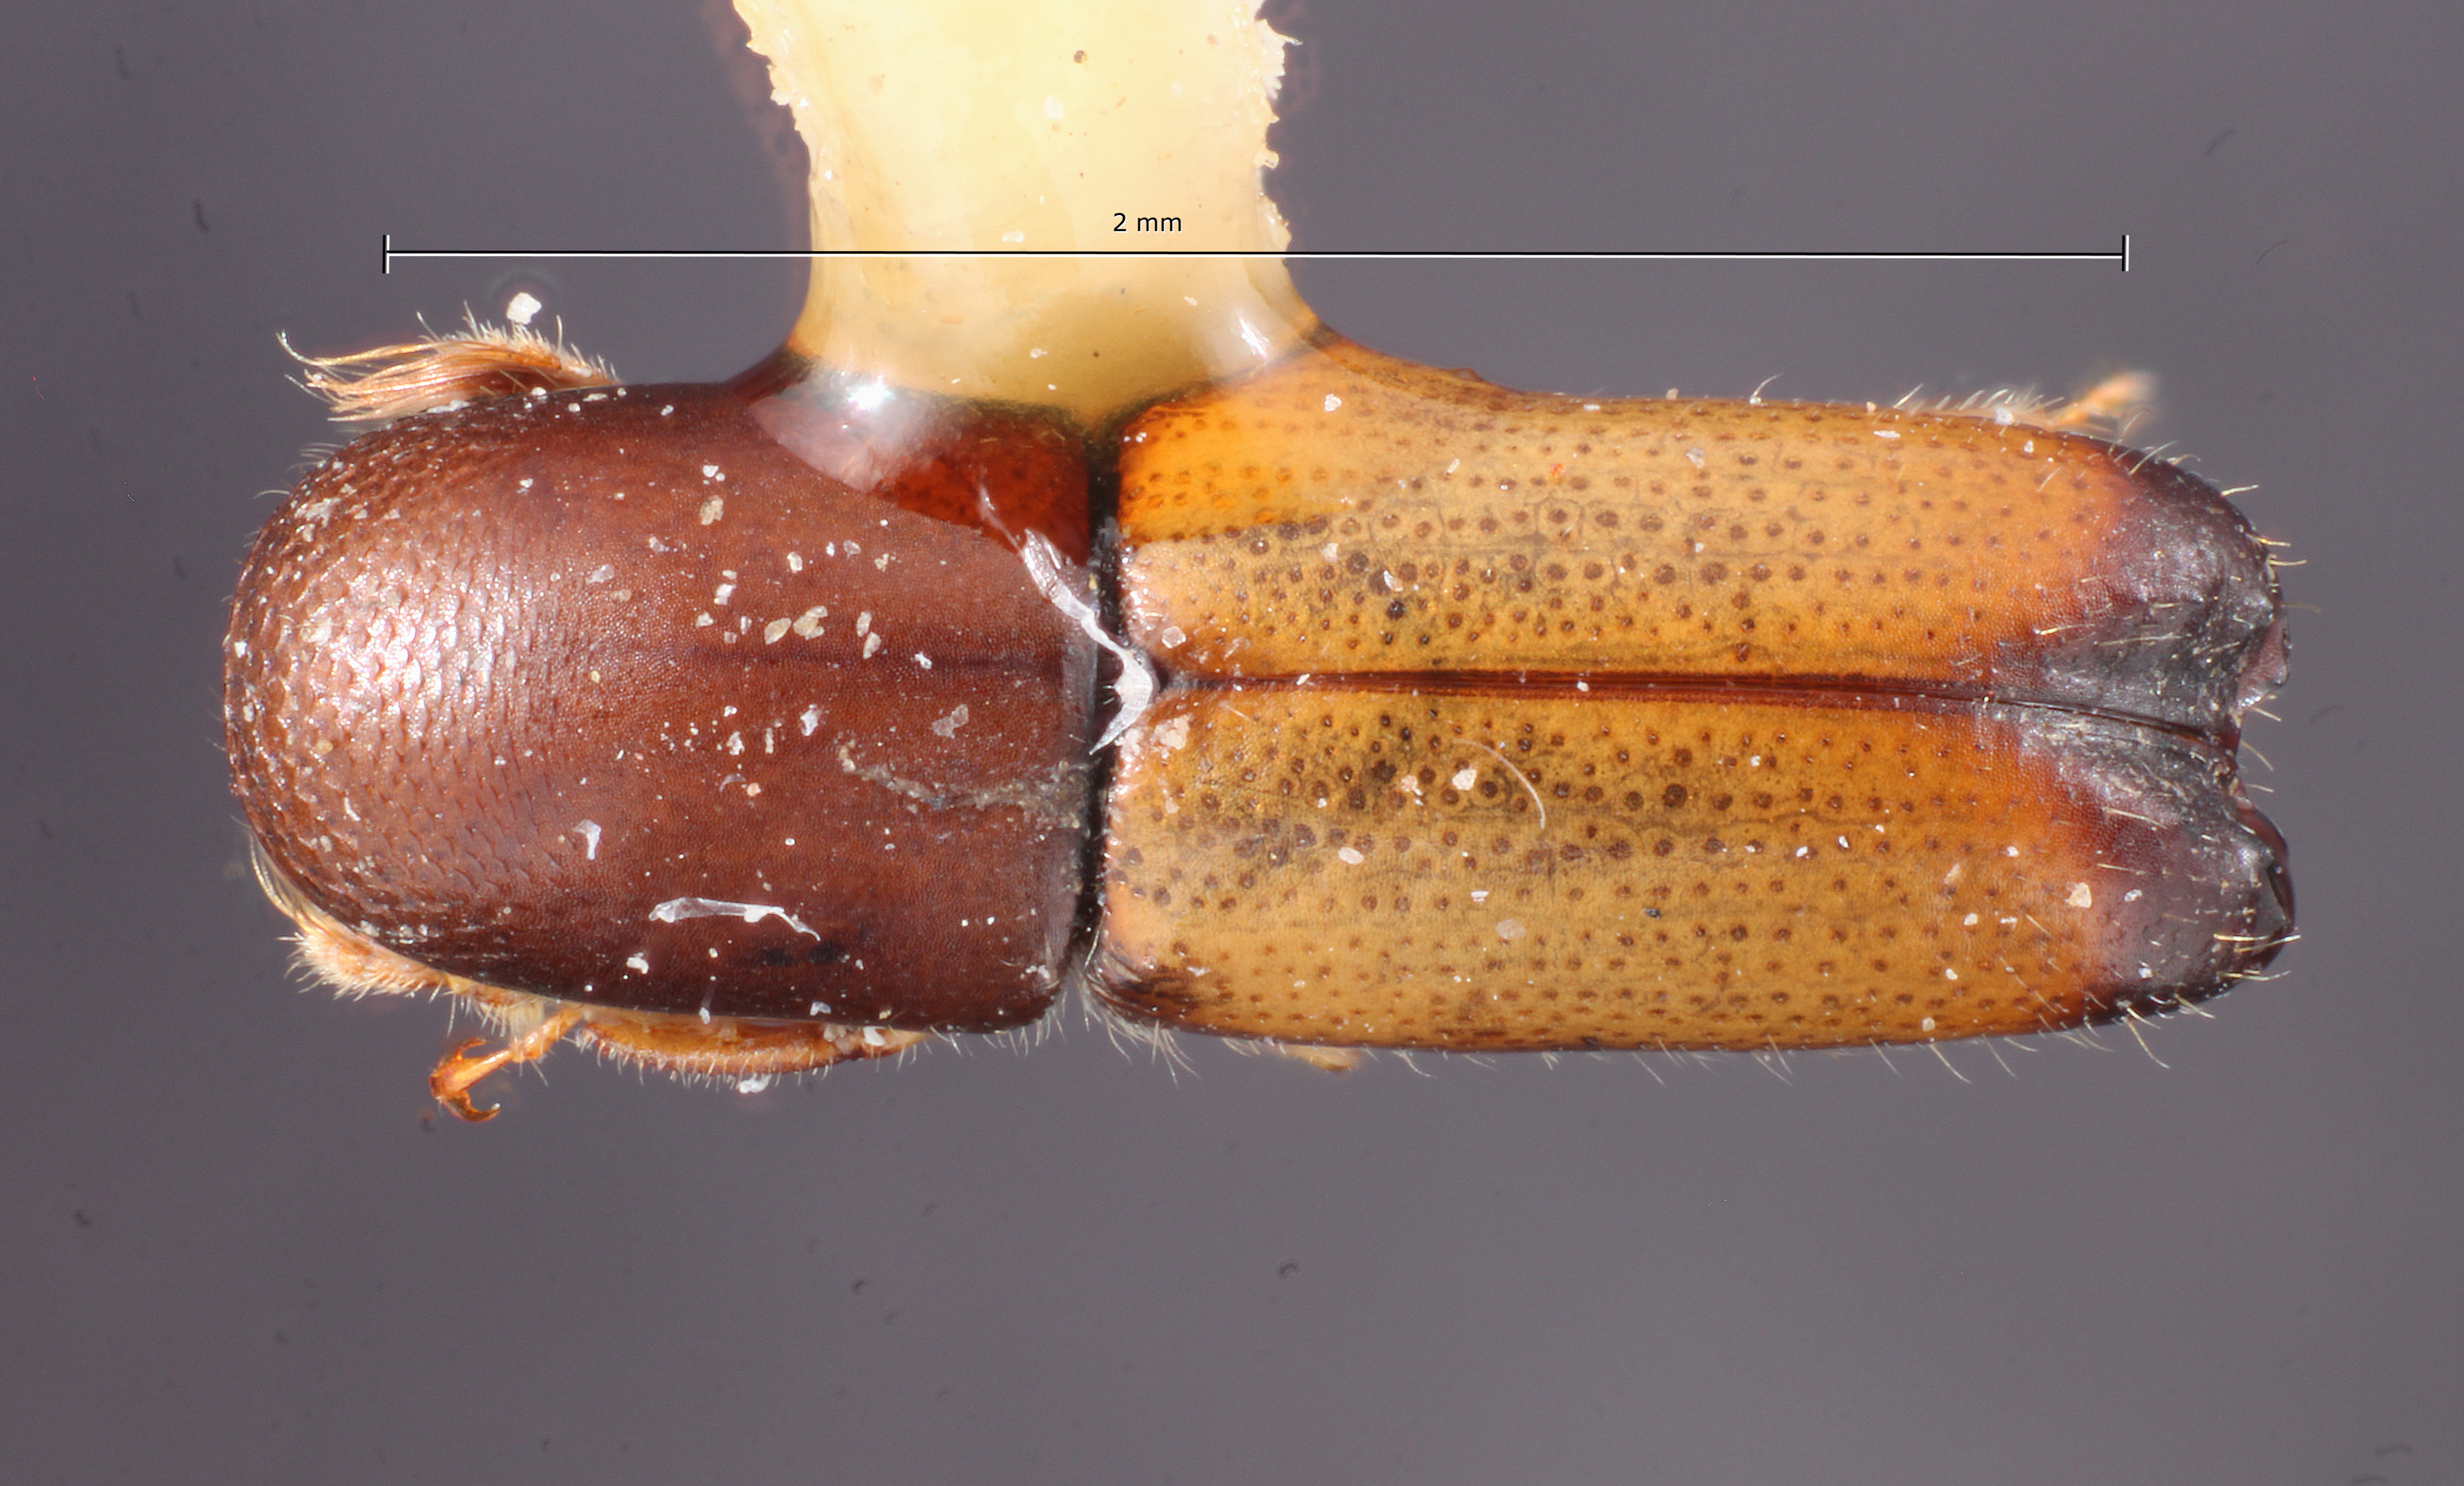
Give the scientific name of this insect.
Monarthrum notatum
